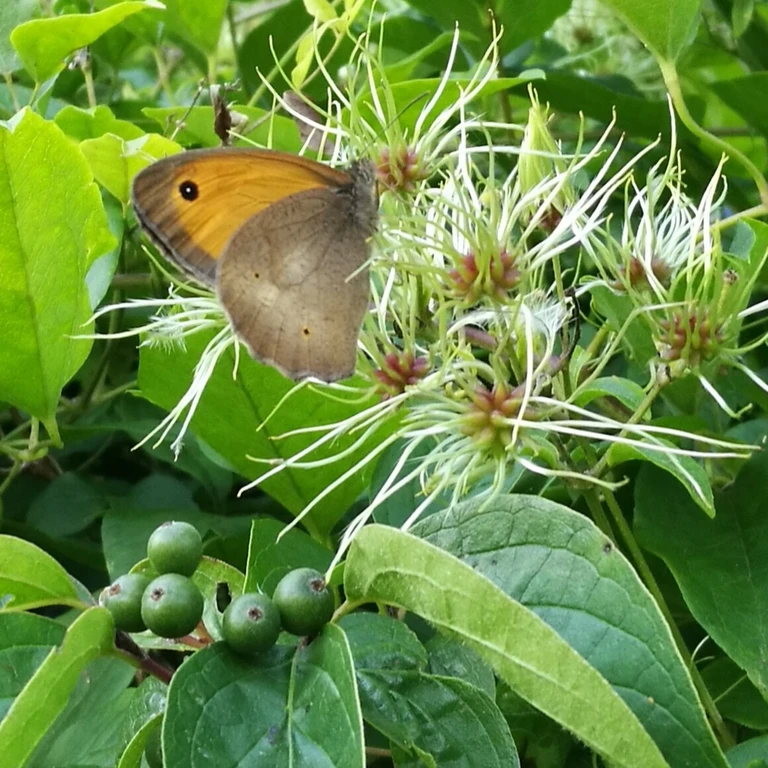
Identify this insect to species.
Maniola jurtina
